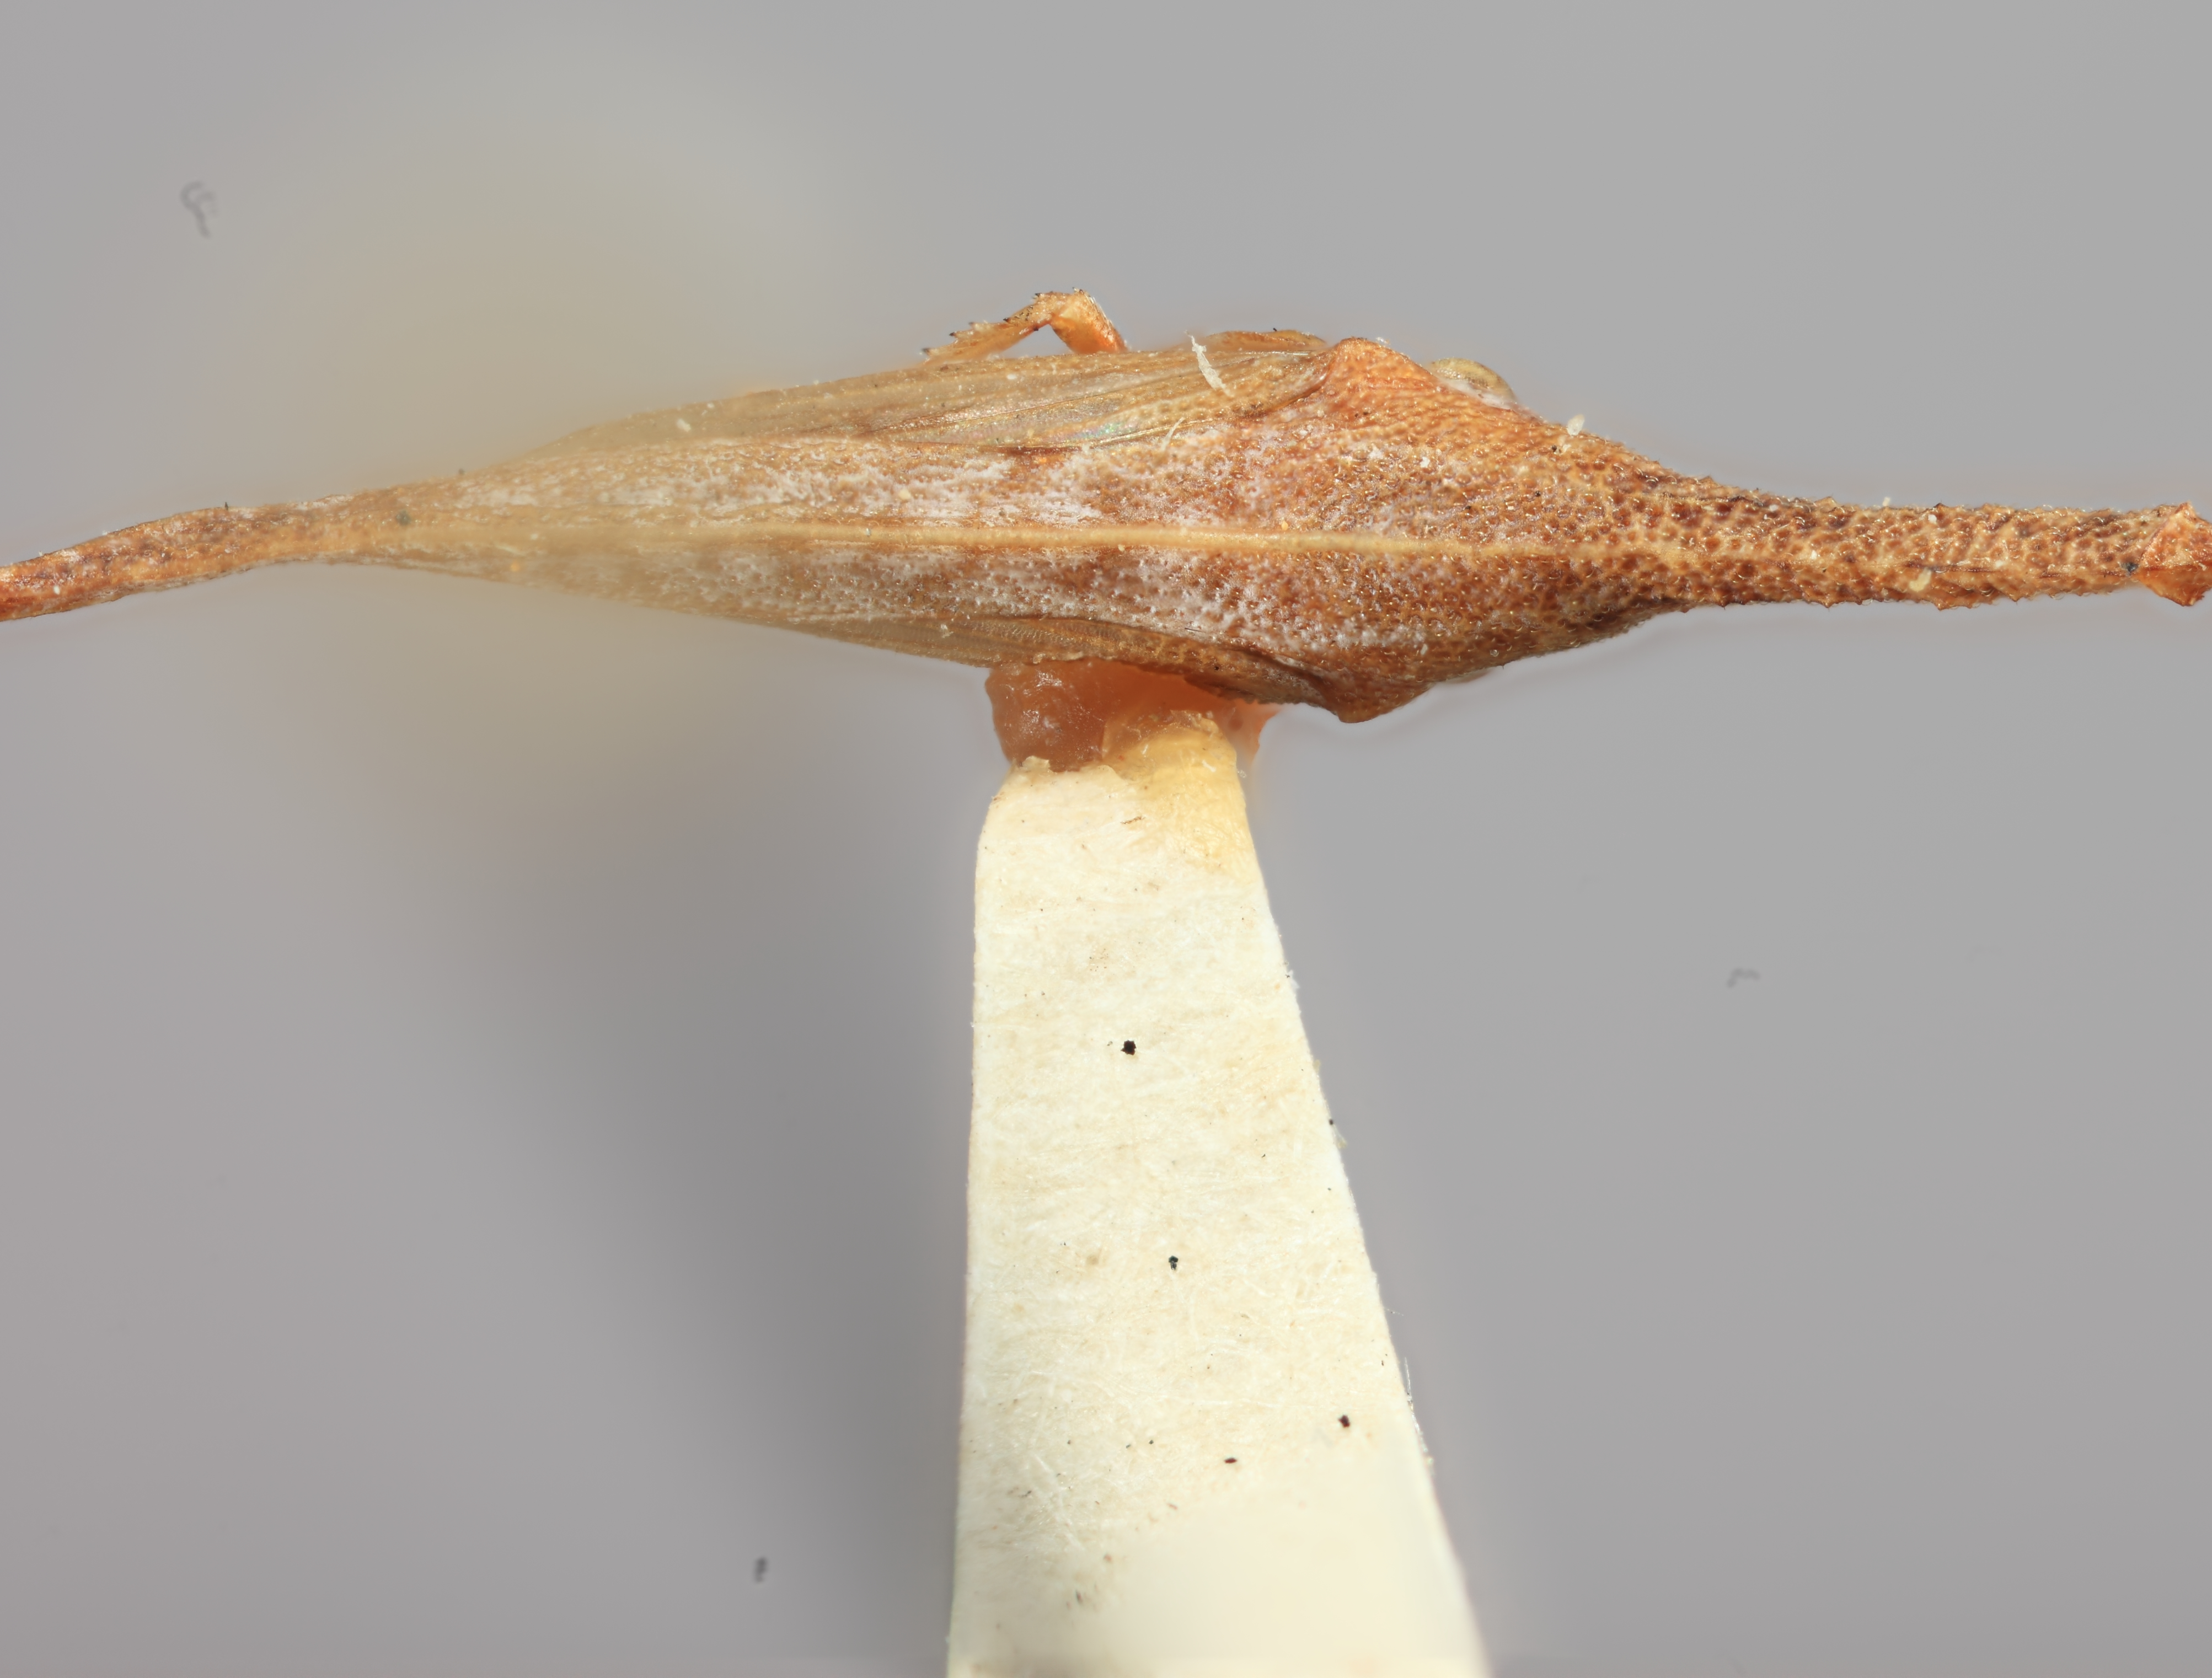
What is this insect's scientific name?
Philya lowryi
